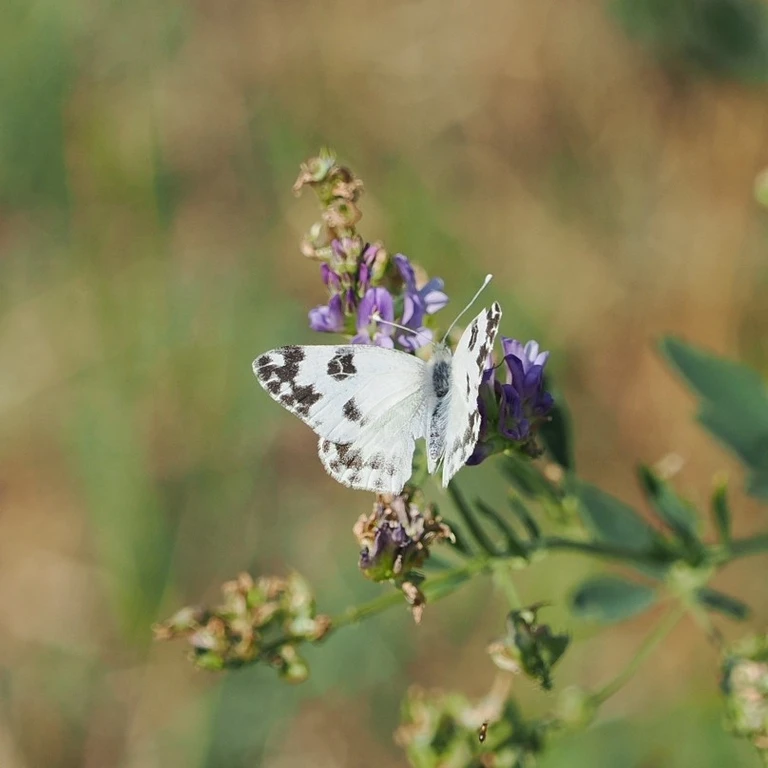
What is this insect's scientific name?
Pontia edusa
